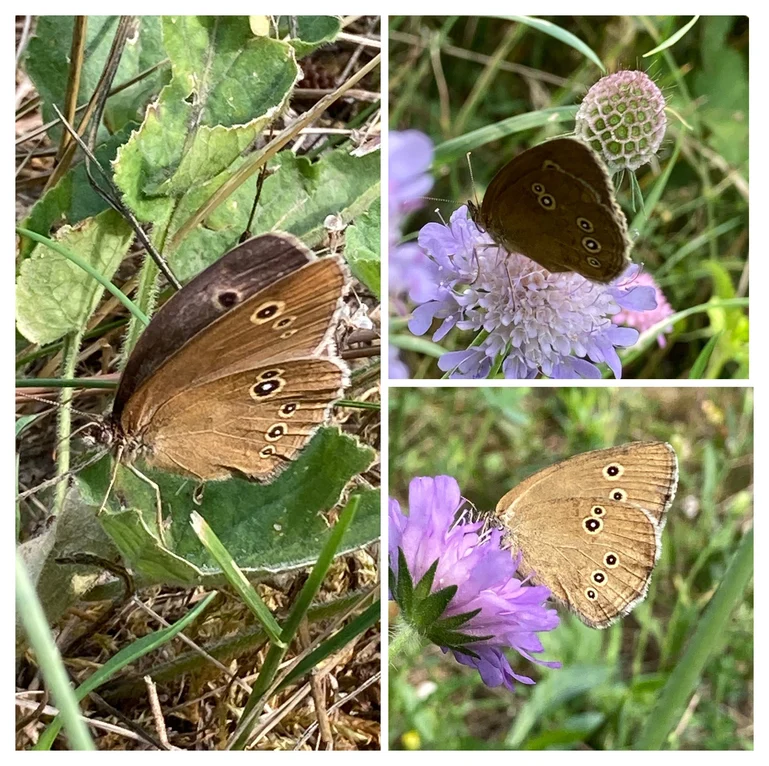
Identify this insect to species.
Aphantopus hyperantus
